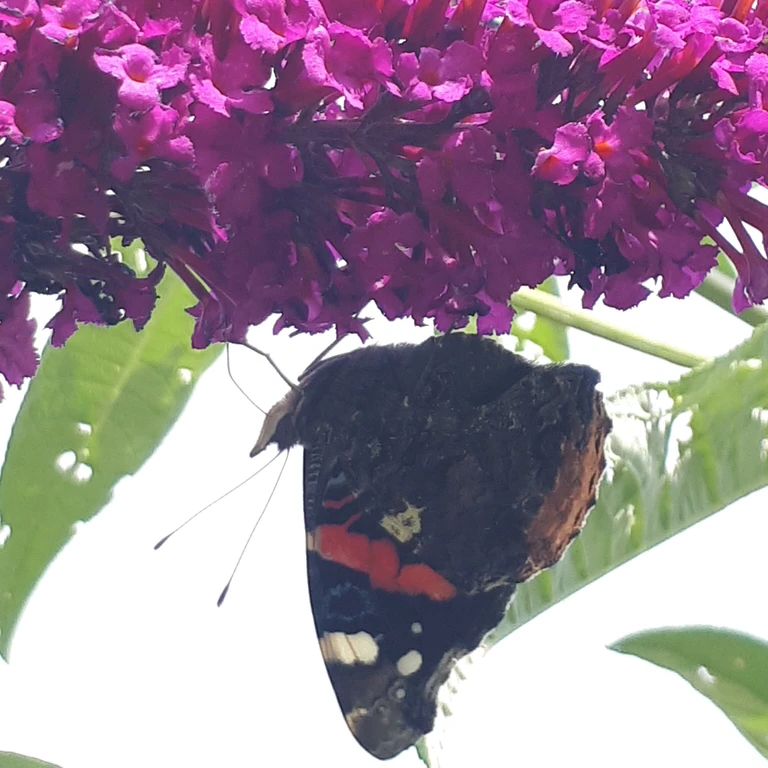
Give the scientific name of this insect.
Vanessa atalanta
